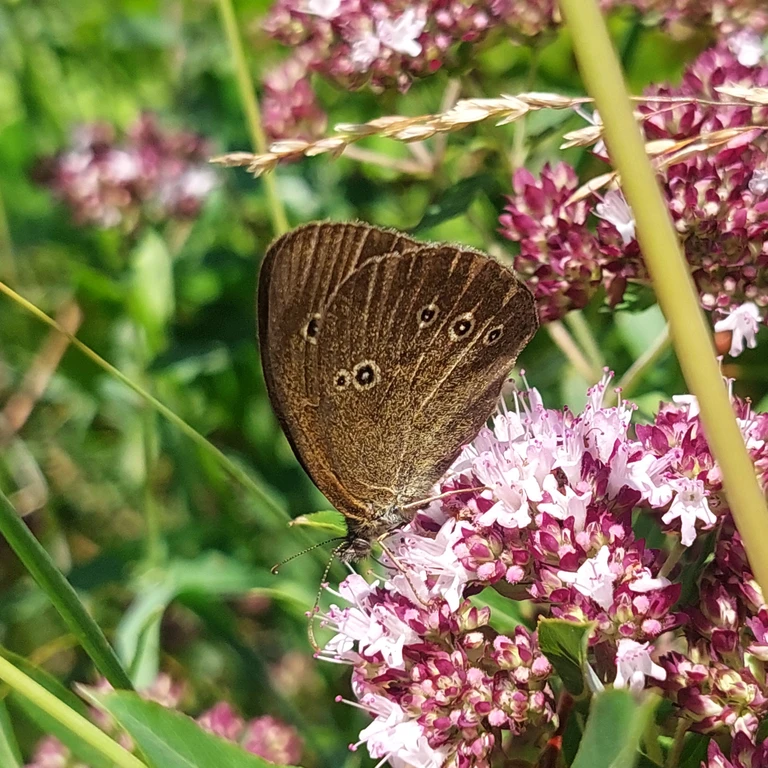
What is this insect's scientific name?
Aphantopus hyperantus
